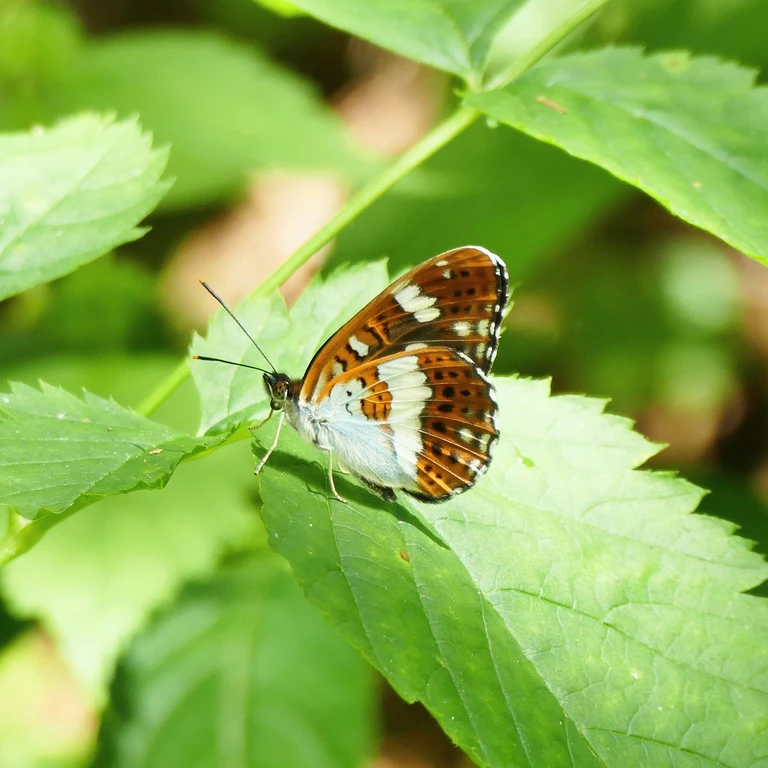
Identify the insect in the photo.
Limenitis camilla (also Ladoga camilla)
